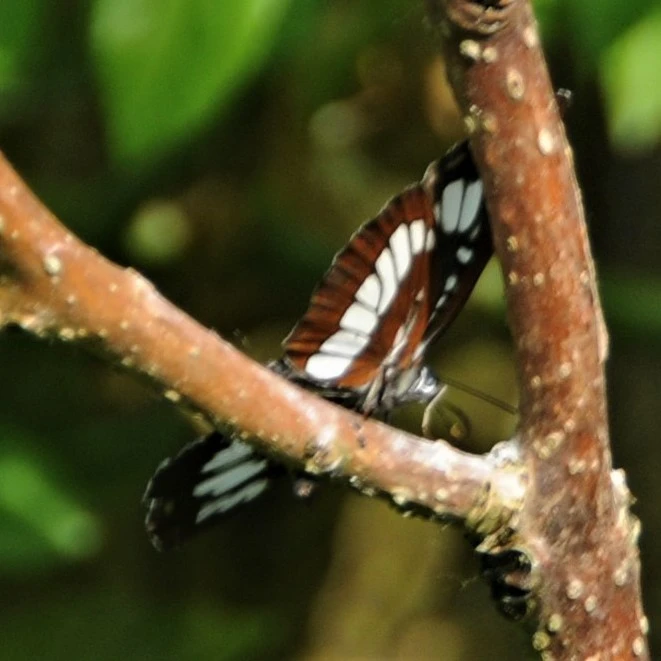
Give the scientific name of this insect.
Neptis rivularis
